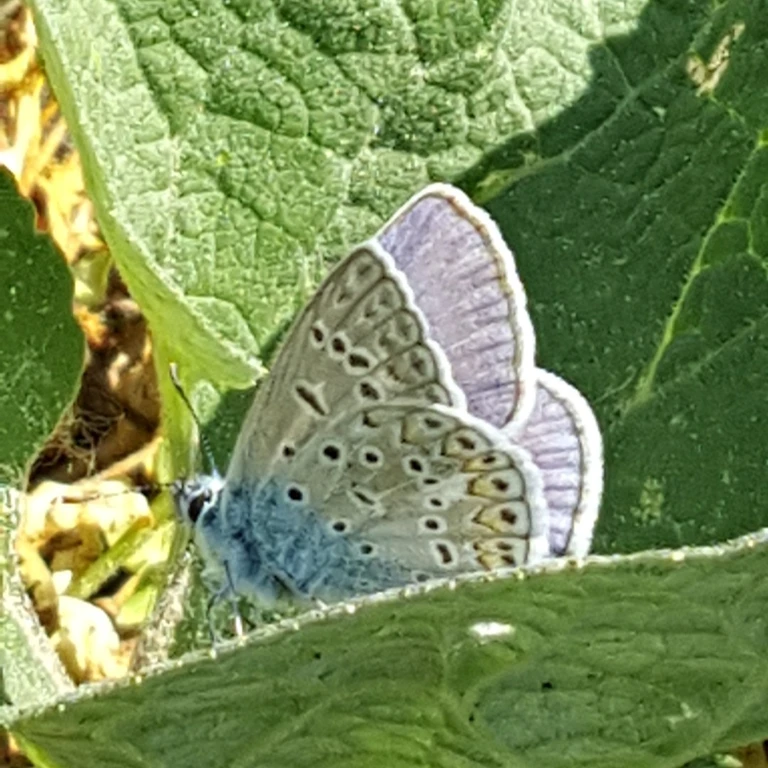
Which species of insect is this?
Polyommatus icarus
